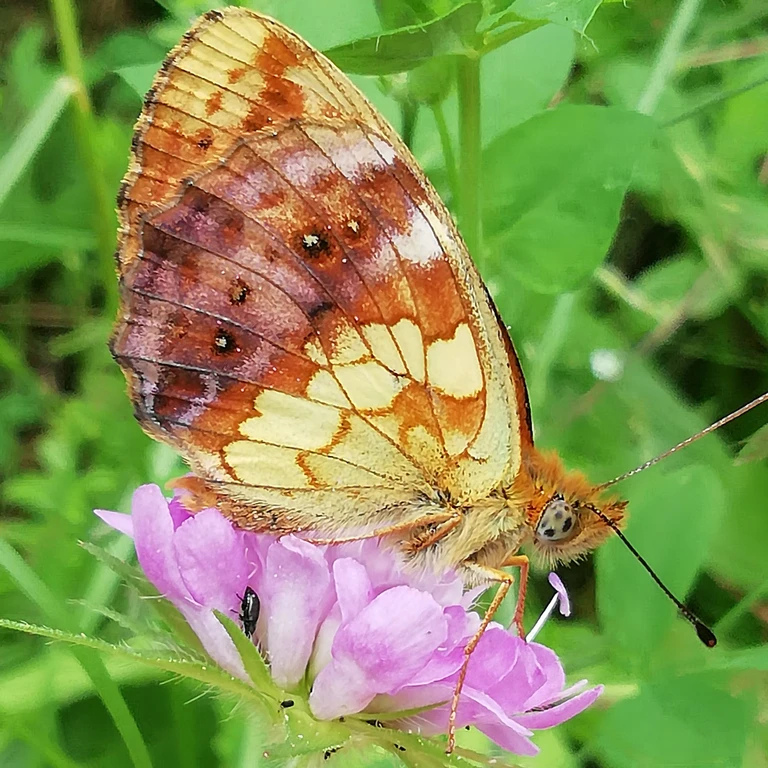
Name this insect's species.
Brenthis daphne
